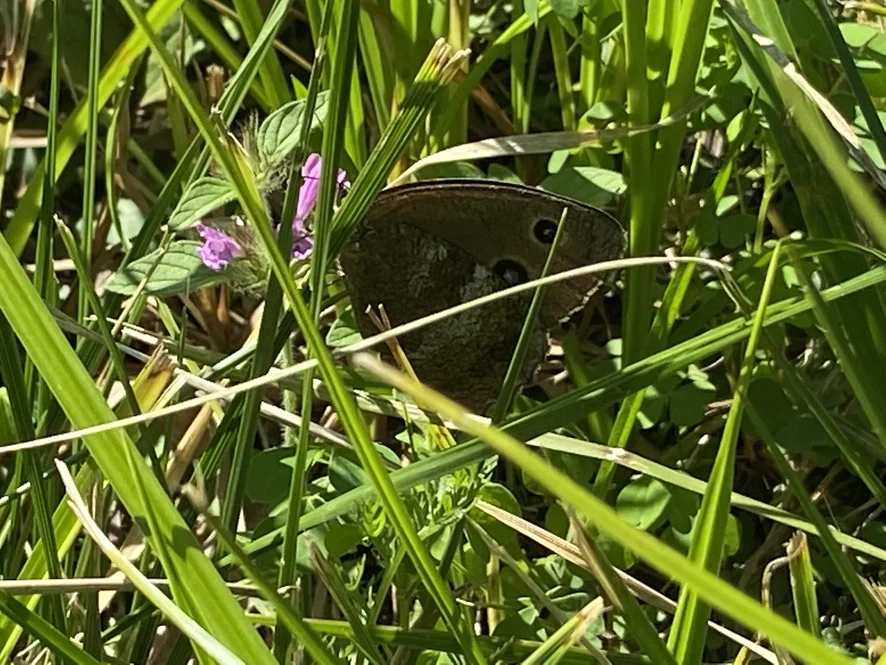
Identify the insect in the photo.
Minois dryas
